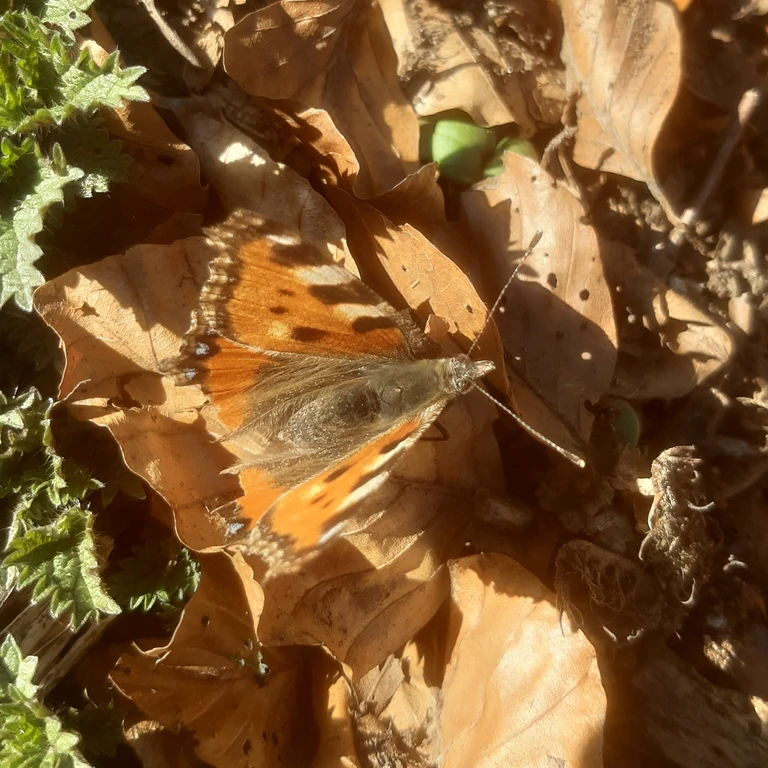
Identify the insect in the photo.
Aglais urticae
